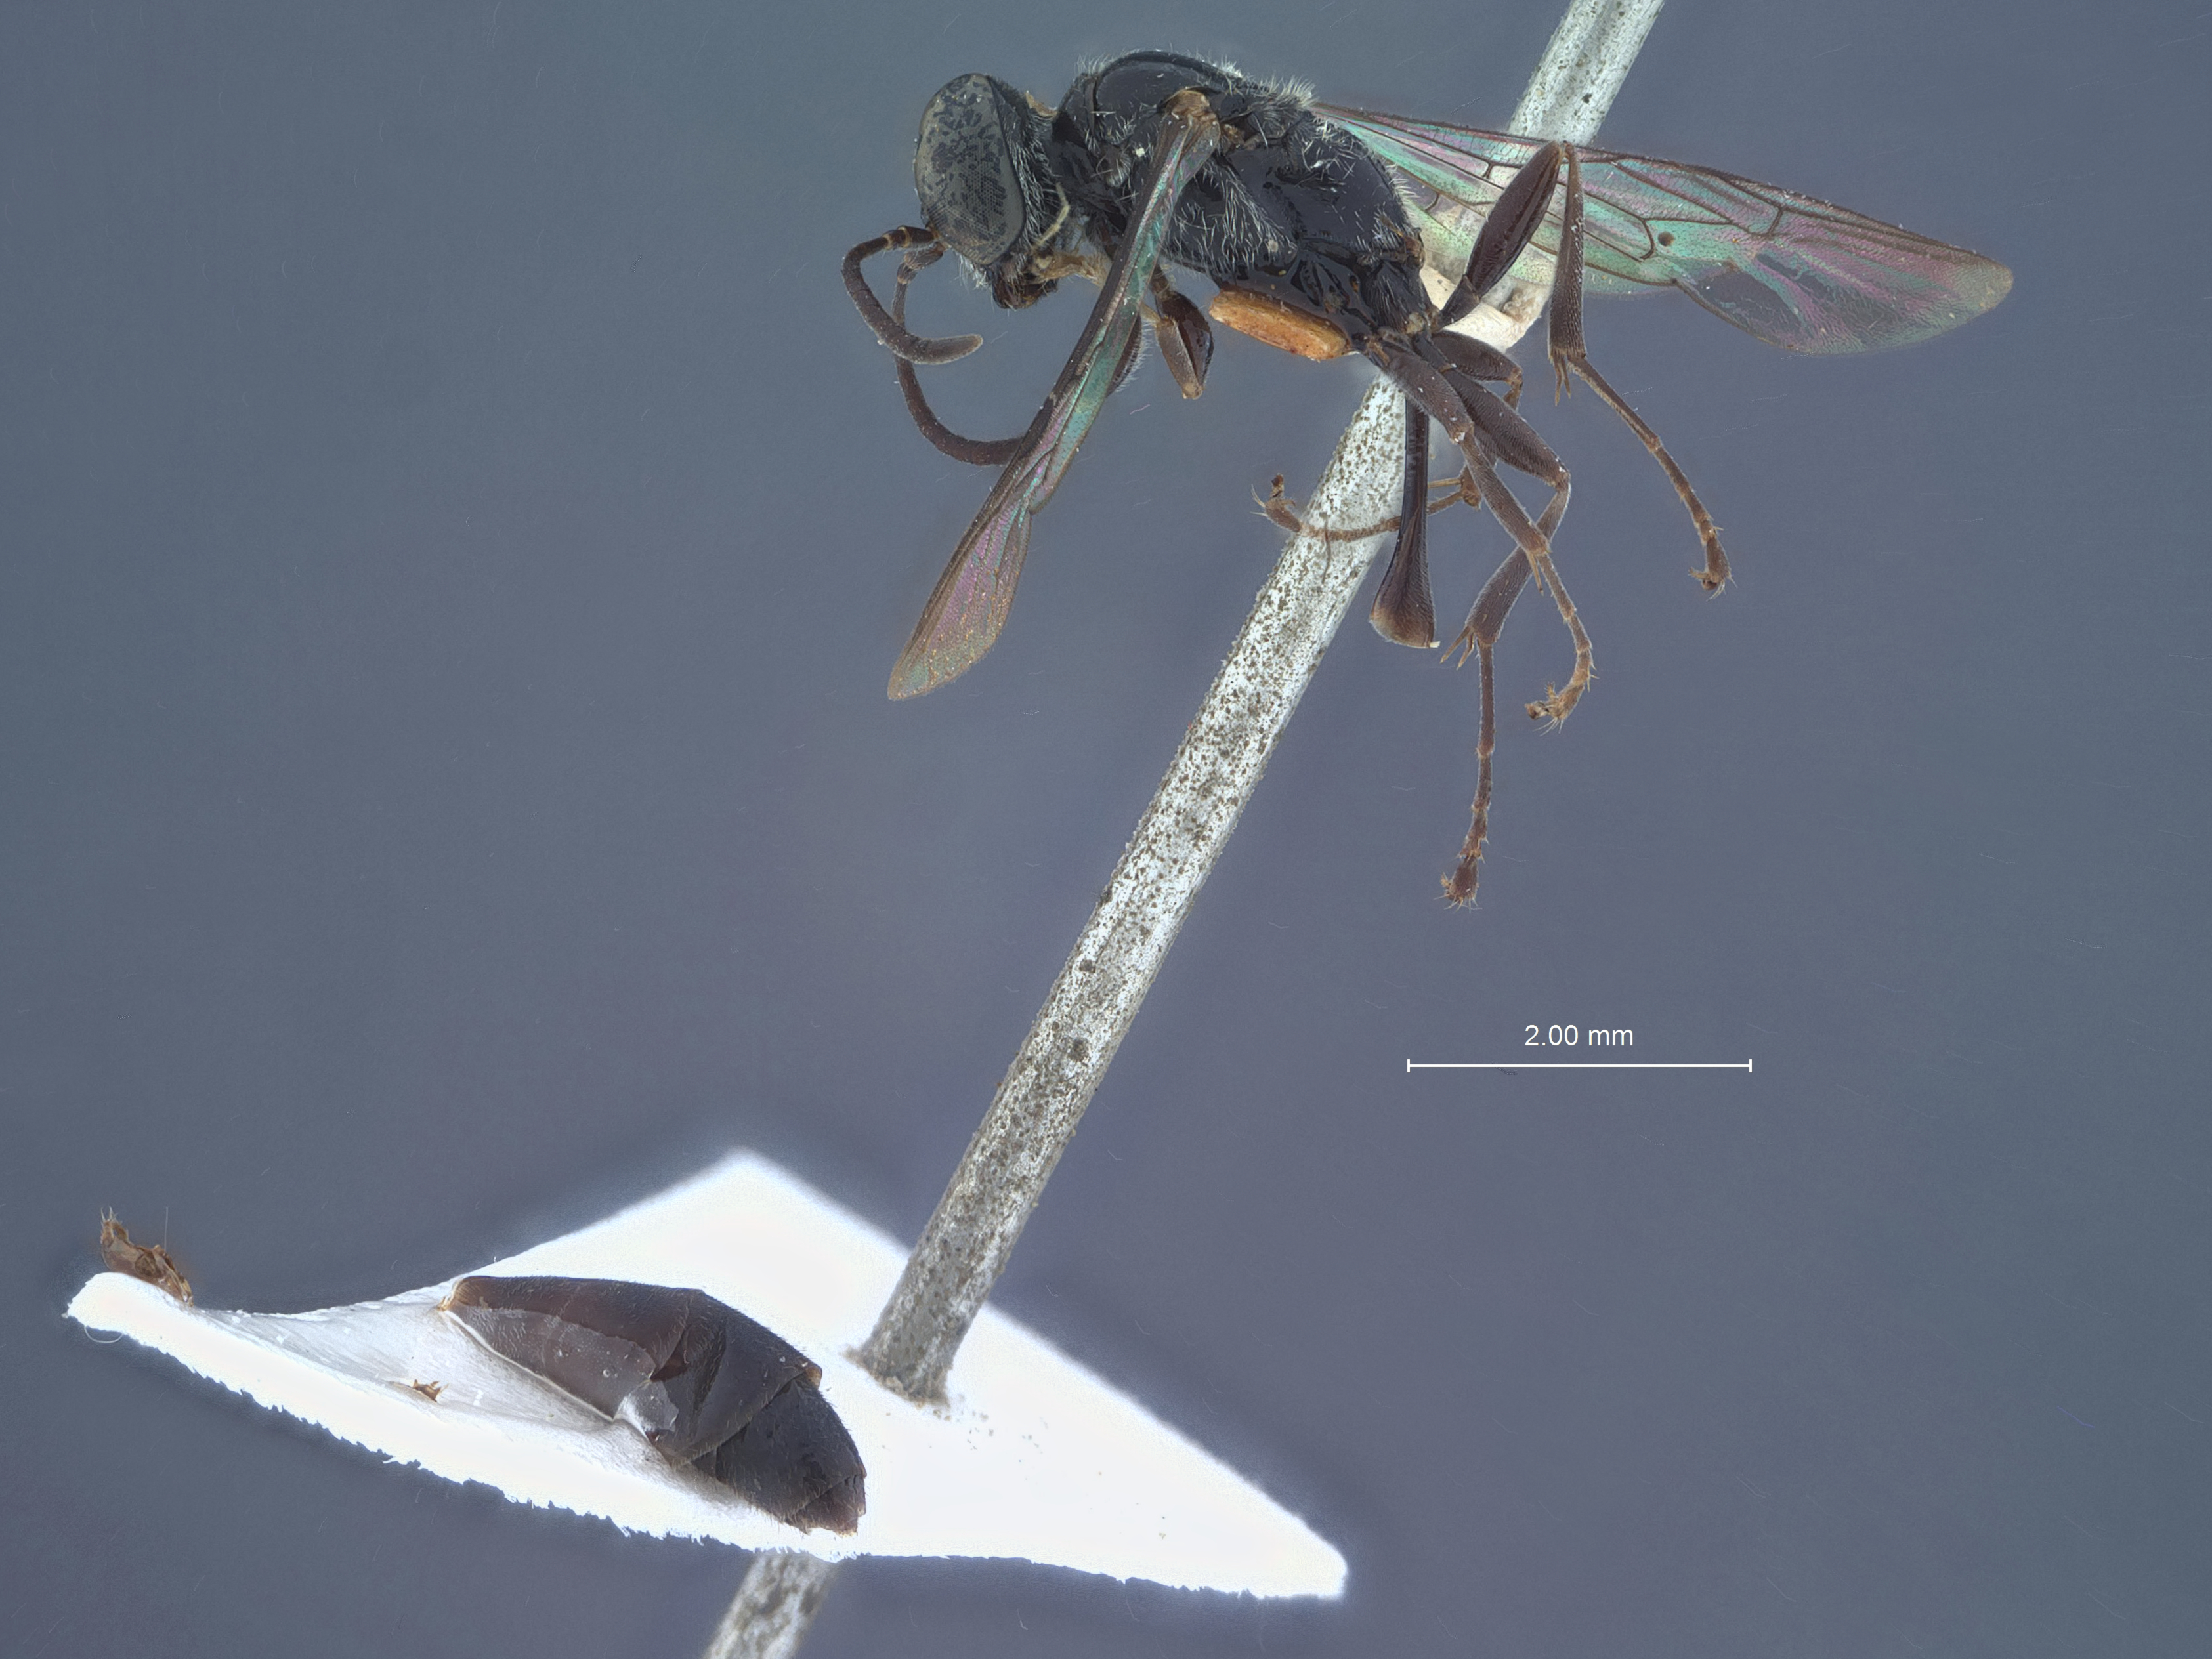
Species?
Trypoxylon amatorium
